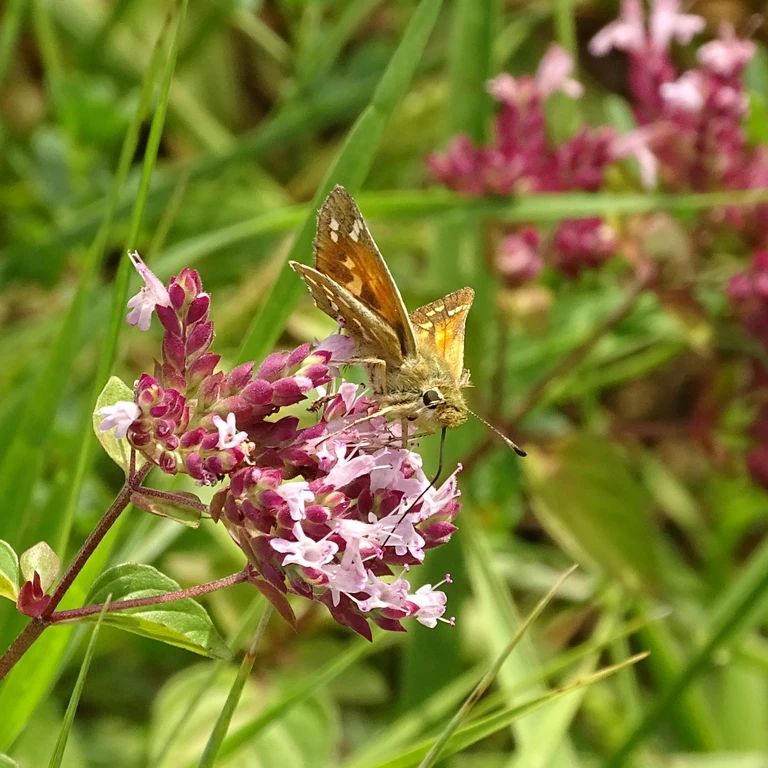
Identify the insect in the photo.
Hesperia comma
